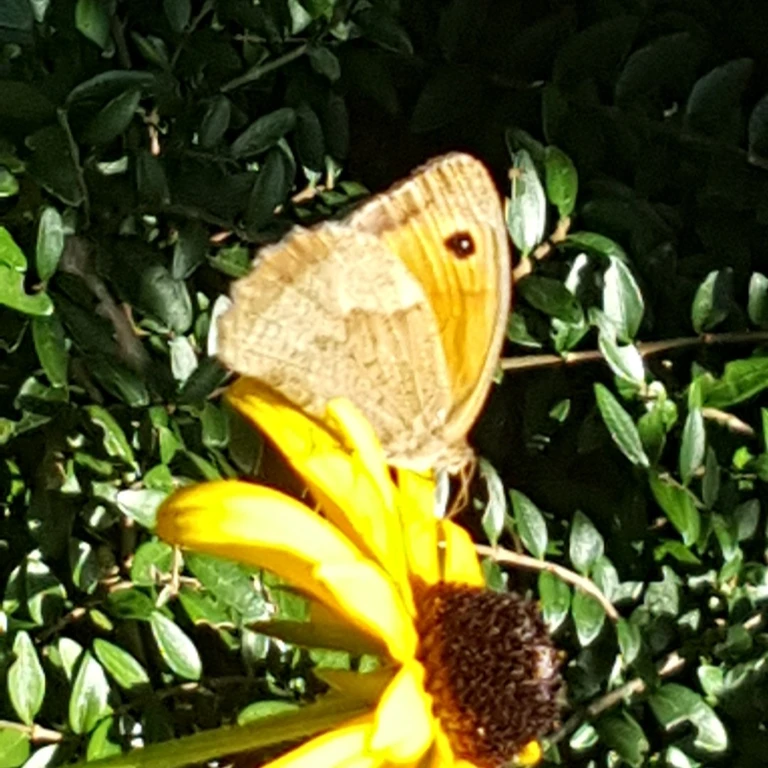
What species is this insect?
Maniola jurtina
